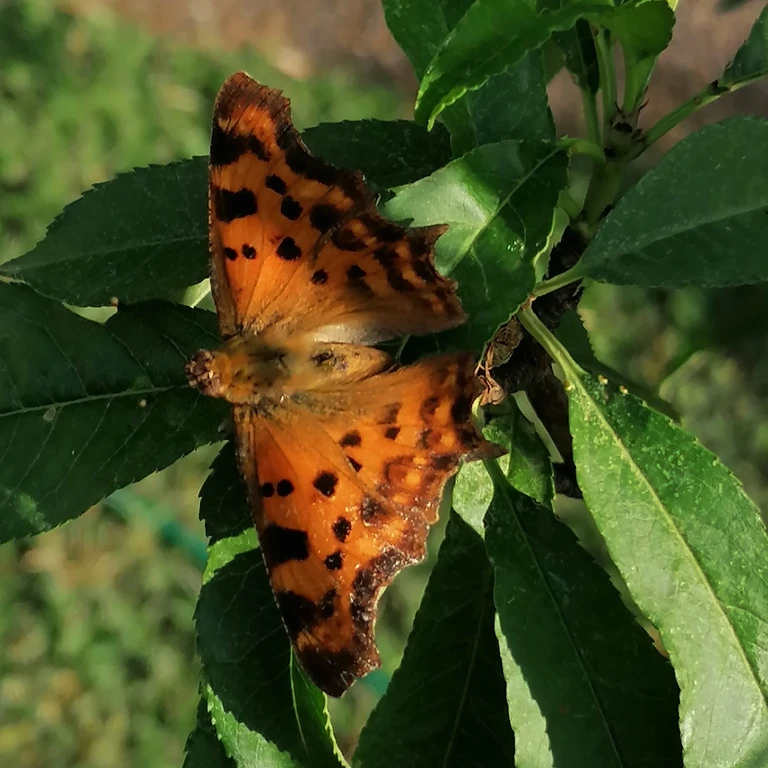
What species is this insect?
Polygonia c-album
